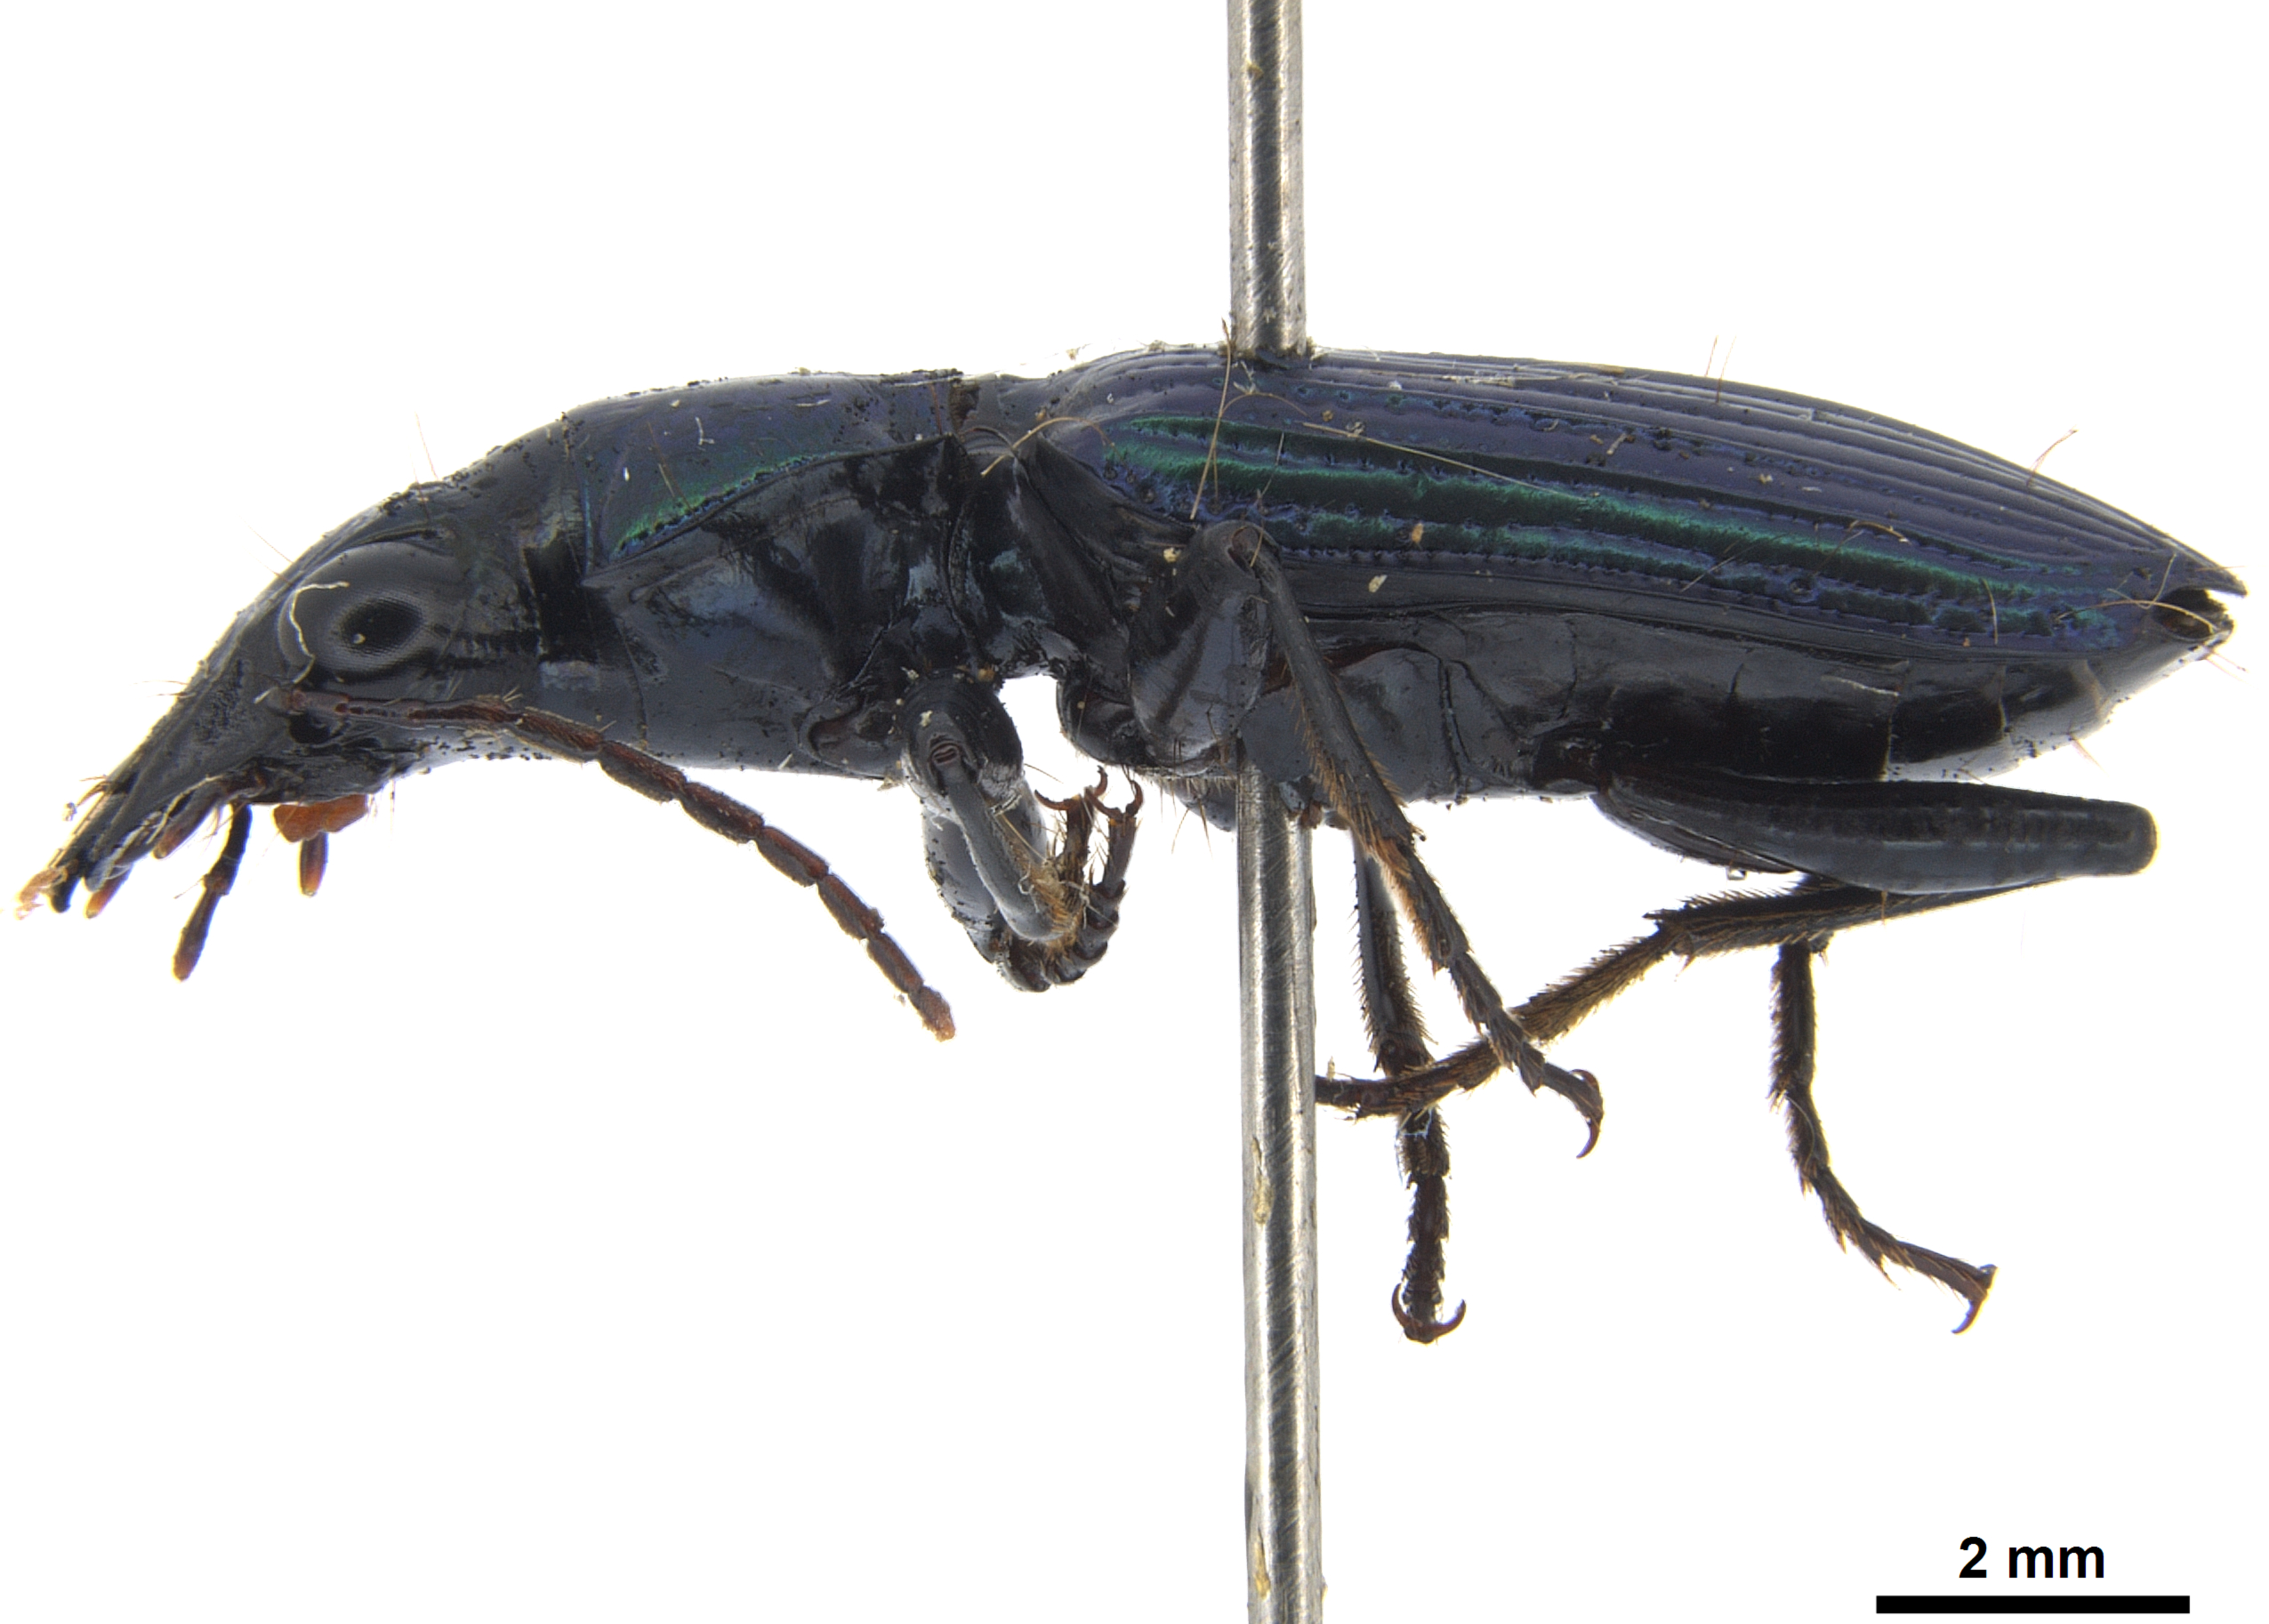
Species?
Catascopus cingalensis
